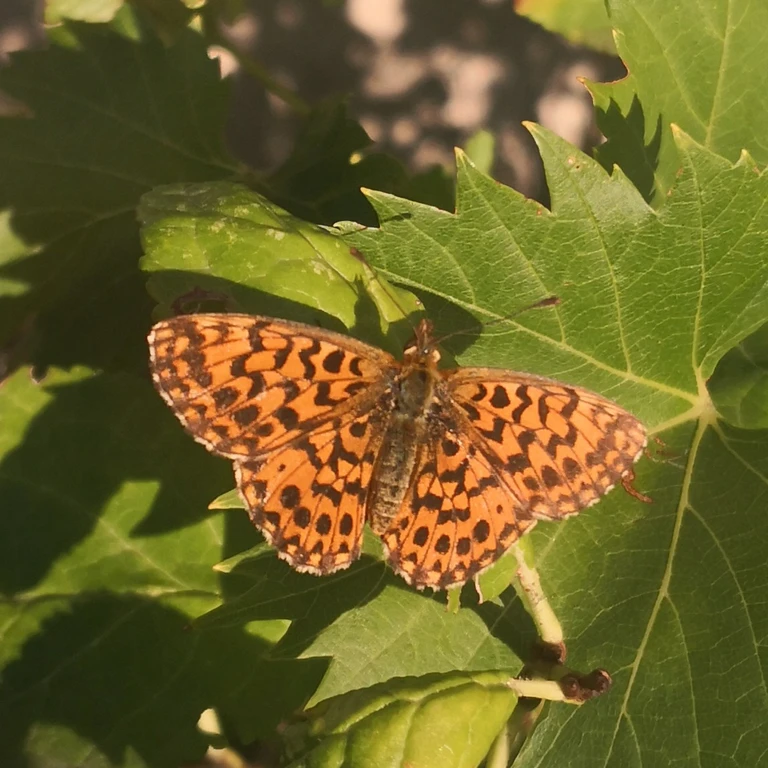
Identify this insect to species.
Boloria dia
